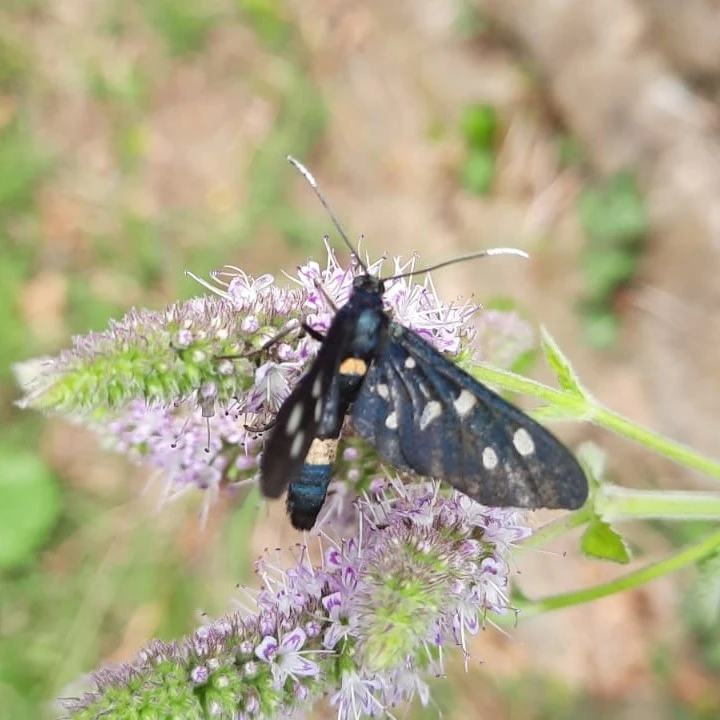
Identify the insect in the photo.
Amata phegea
